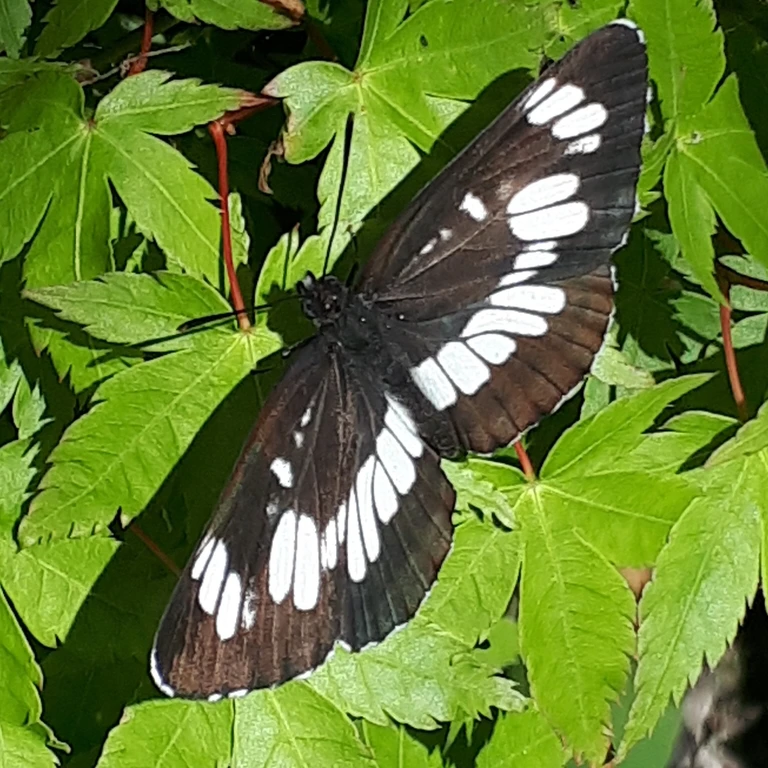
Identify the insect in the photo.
Neptis rivularis
